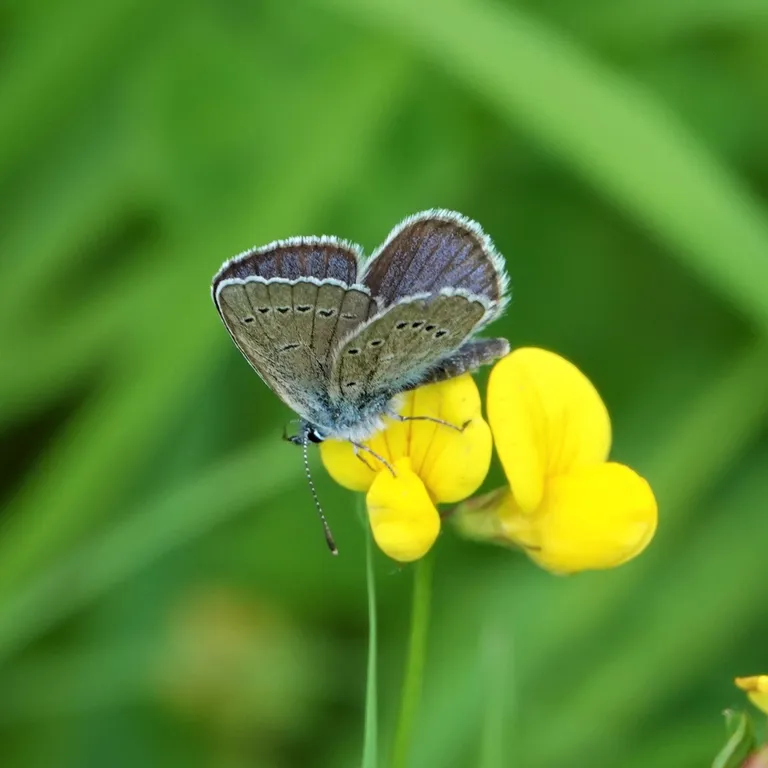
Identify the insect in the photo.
Cyaniris semiargus
